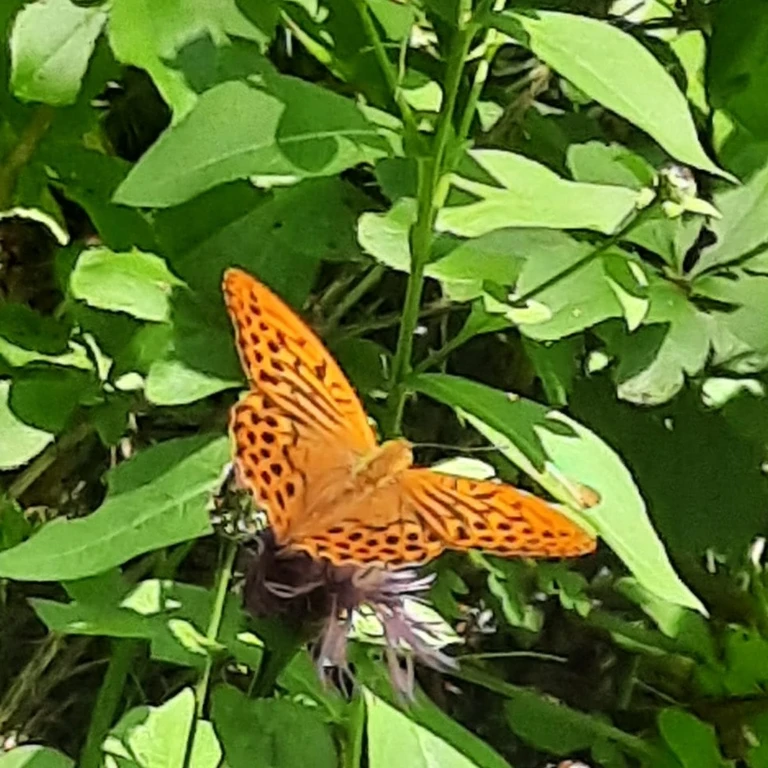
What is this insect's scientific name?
Argynnis paphia
